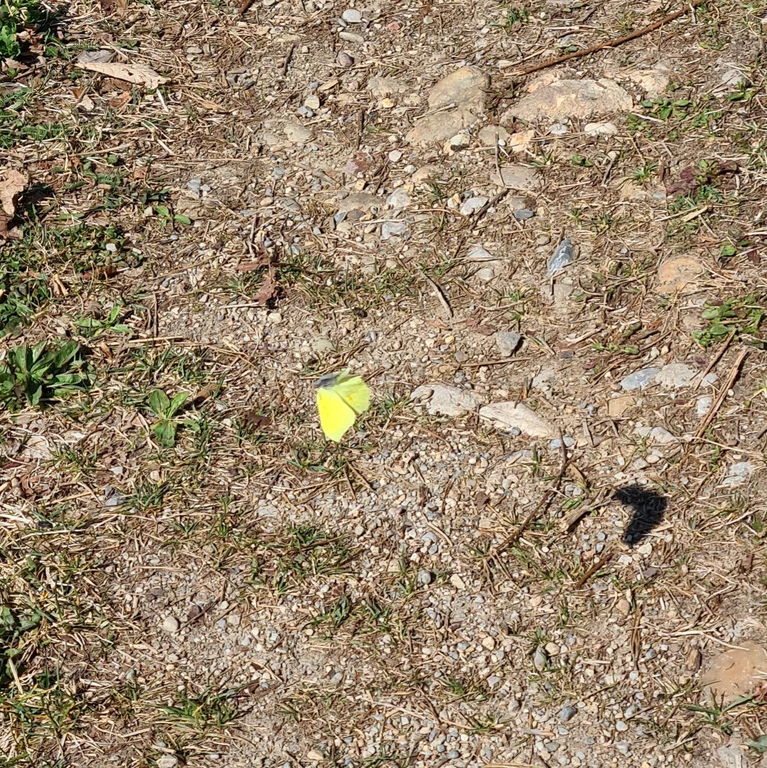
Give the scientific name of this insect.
Gonepteryx rhamni
